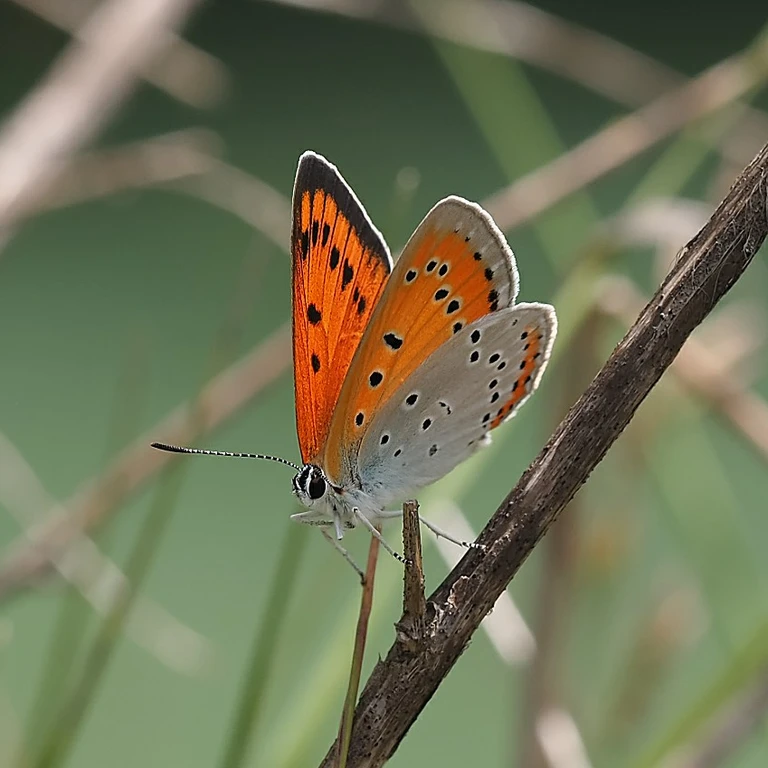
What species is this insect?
Lycaena dispar
